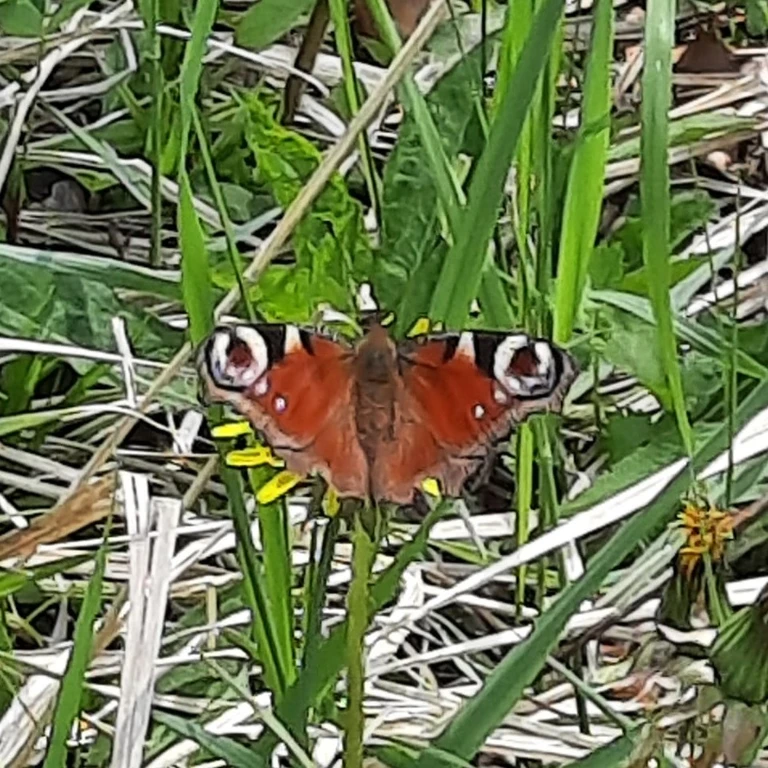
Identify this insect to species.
Aglais io
